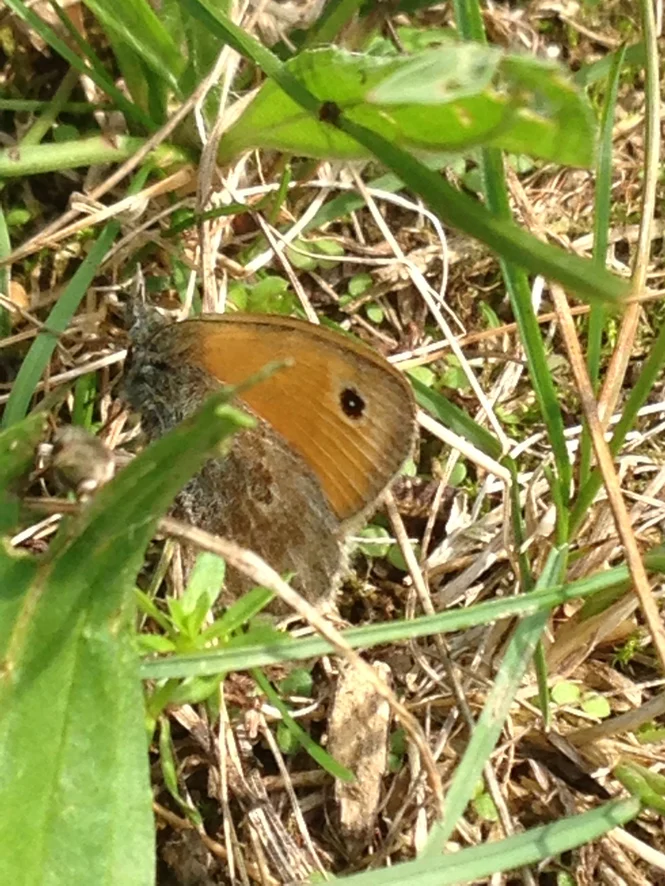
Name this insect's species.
Coenonympha pamphilus
